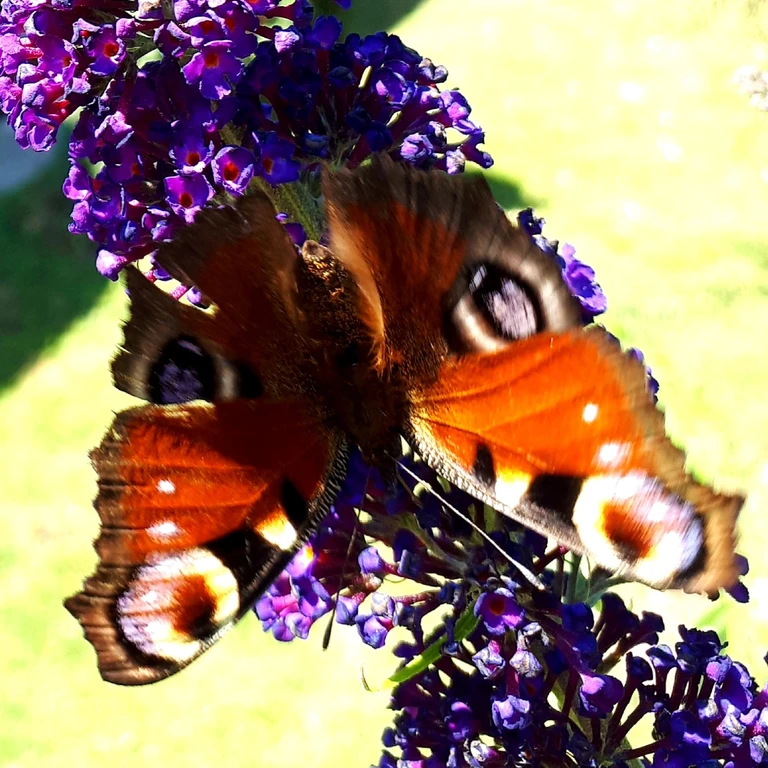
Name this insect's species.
Aglais io
